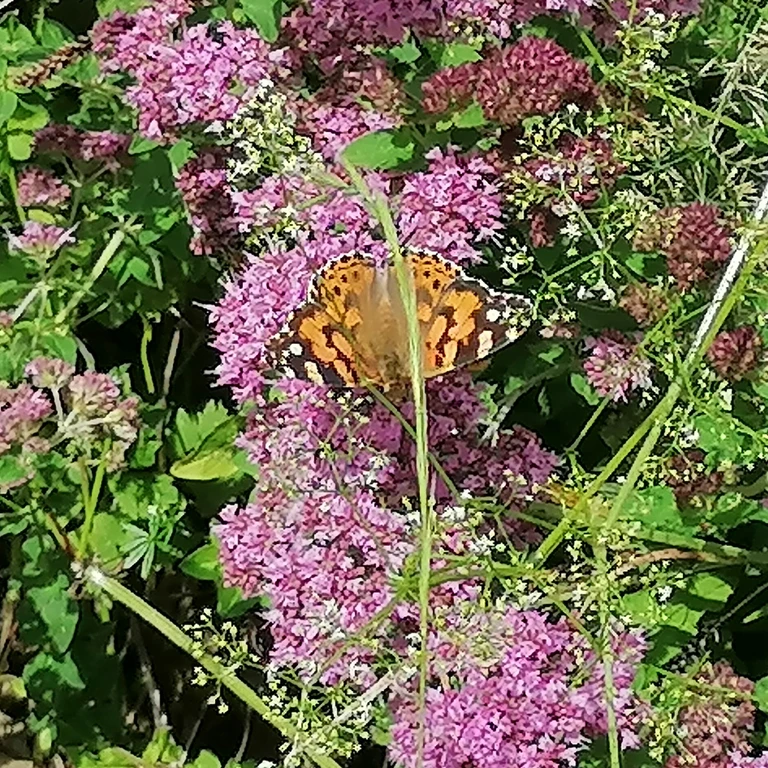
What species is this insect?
Vanessa cardui
